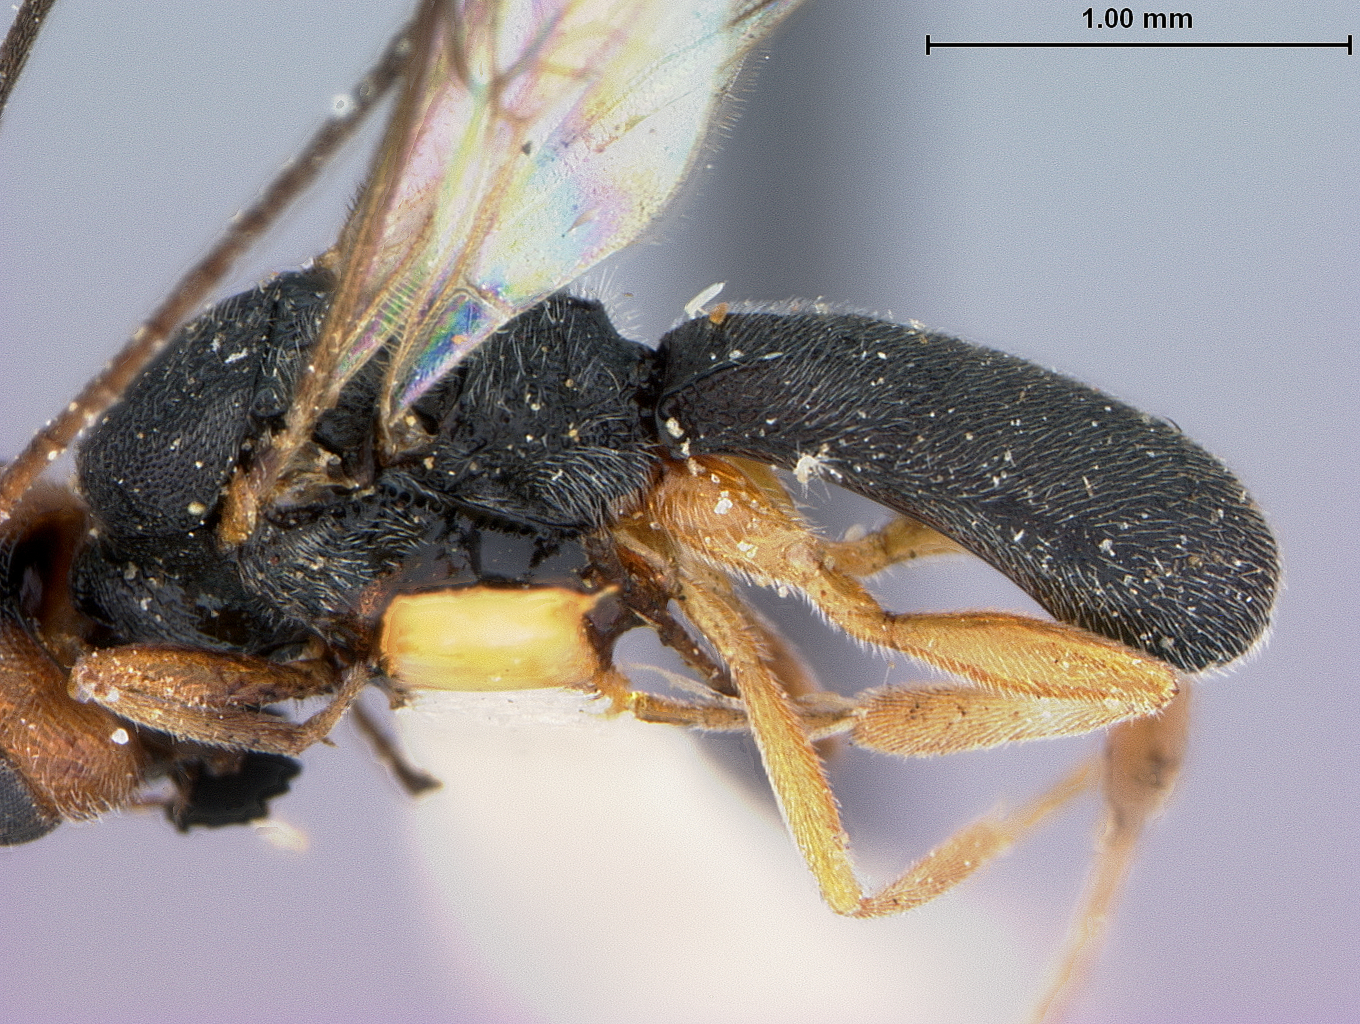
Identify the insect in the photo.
Ascogaster maculaticeps
